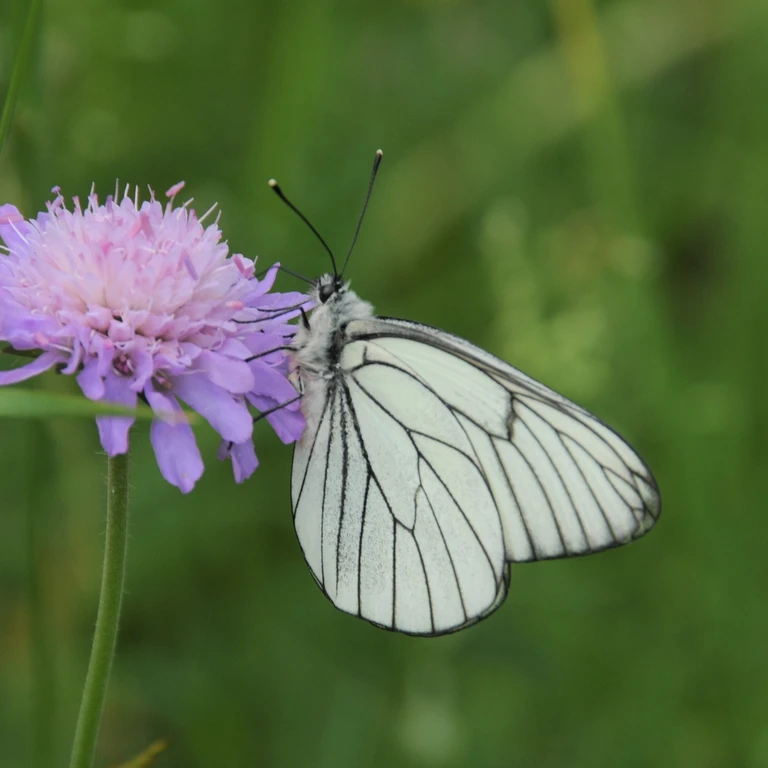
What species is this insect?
Aporia crataegi
